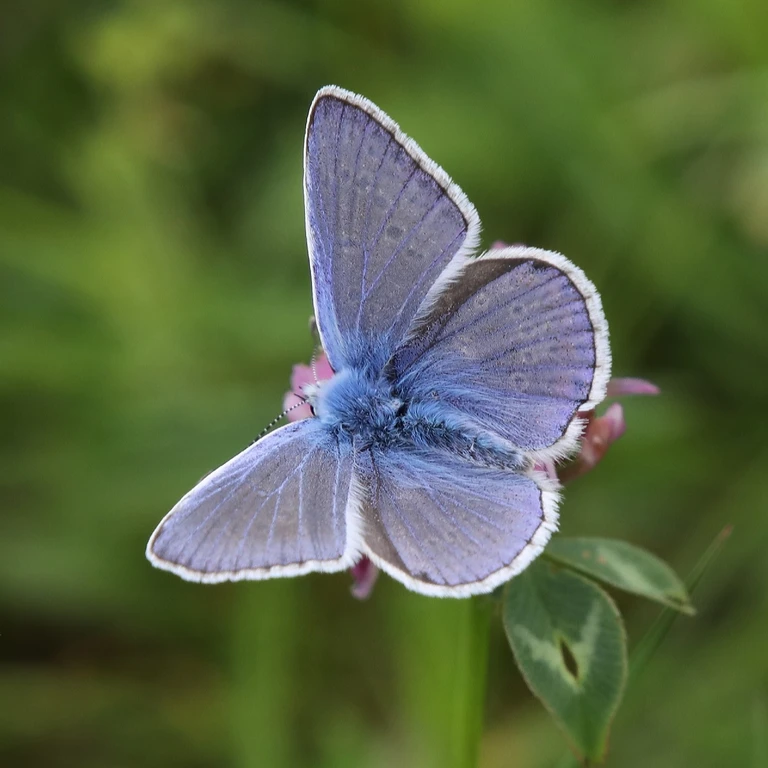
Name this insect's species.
Polyommatus icarus
